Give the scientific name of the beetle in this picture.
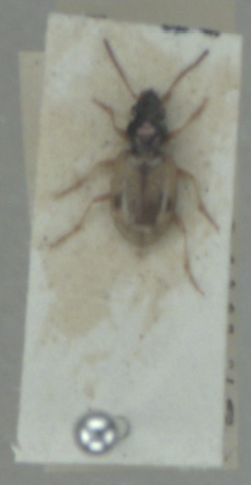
Bembidion pallidipenne
